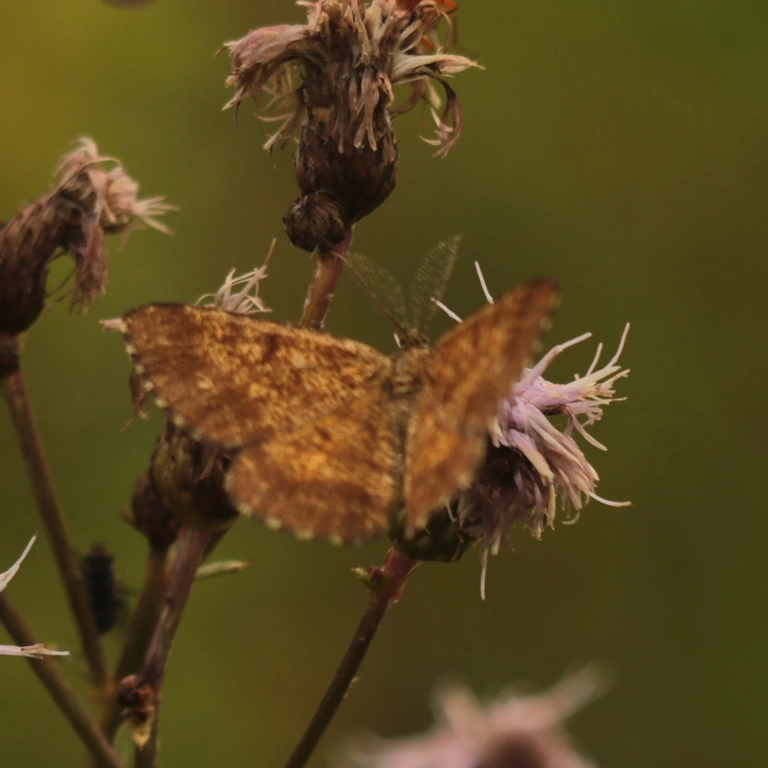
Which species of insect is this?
Ematurga atomaria
